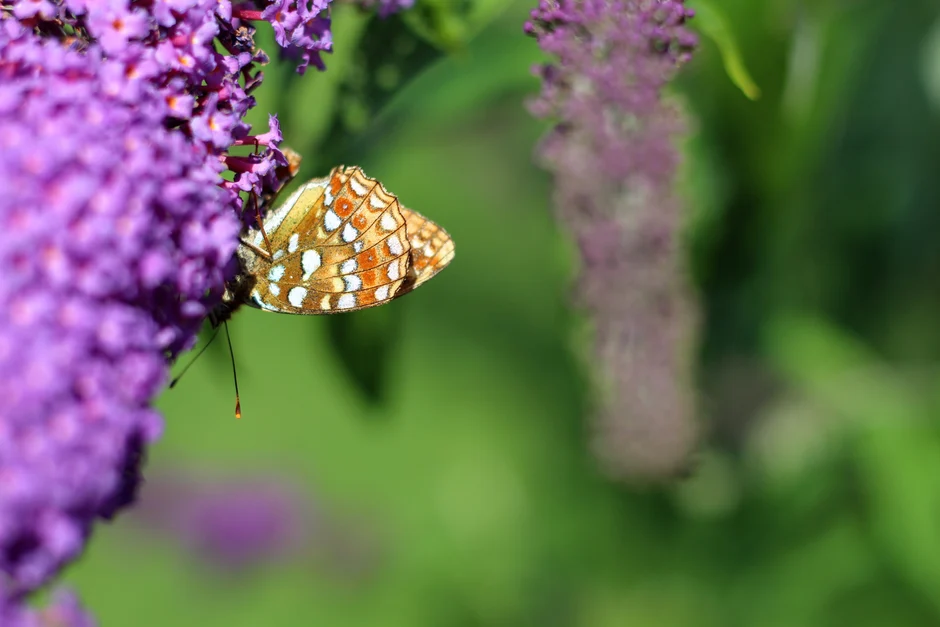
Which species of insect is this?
Fabriciana adippe
